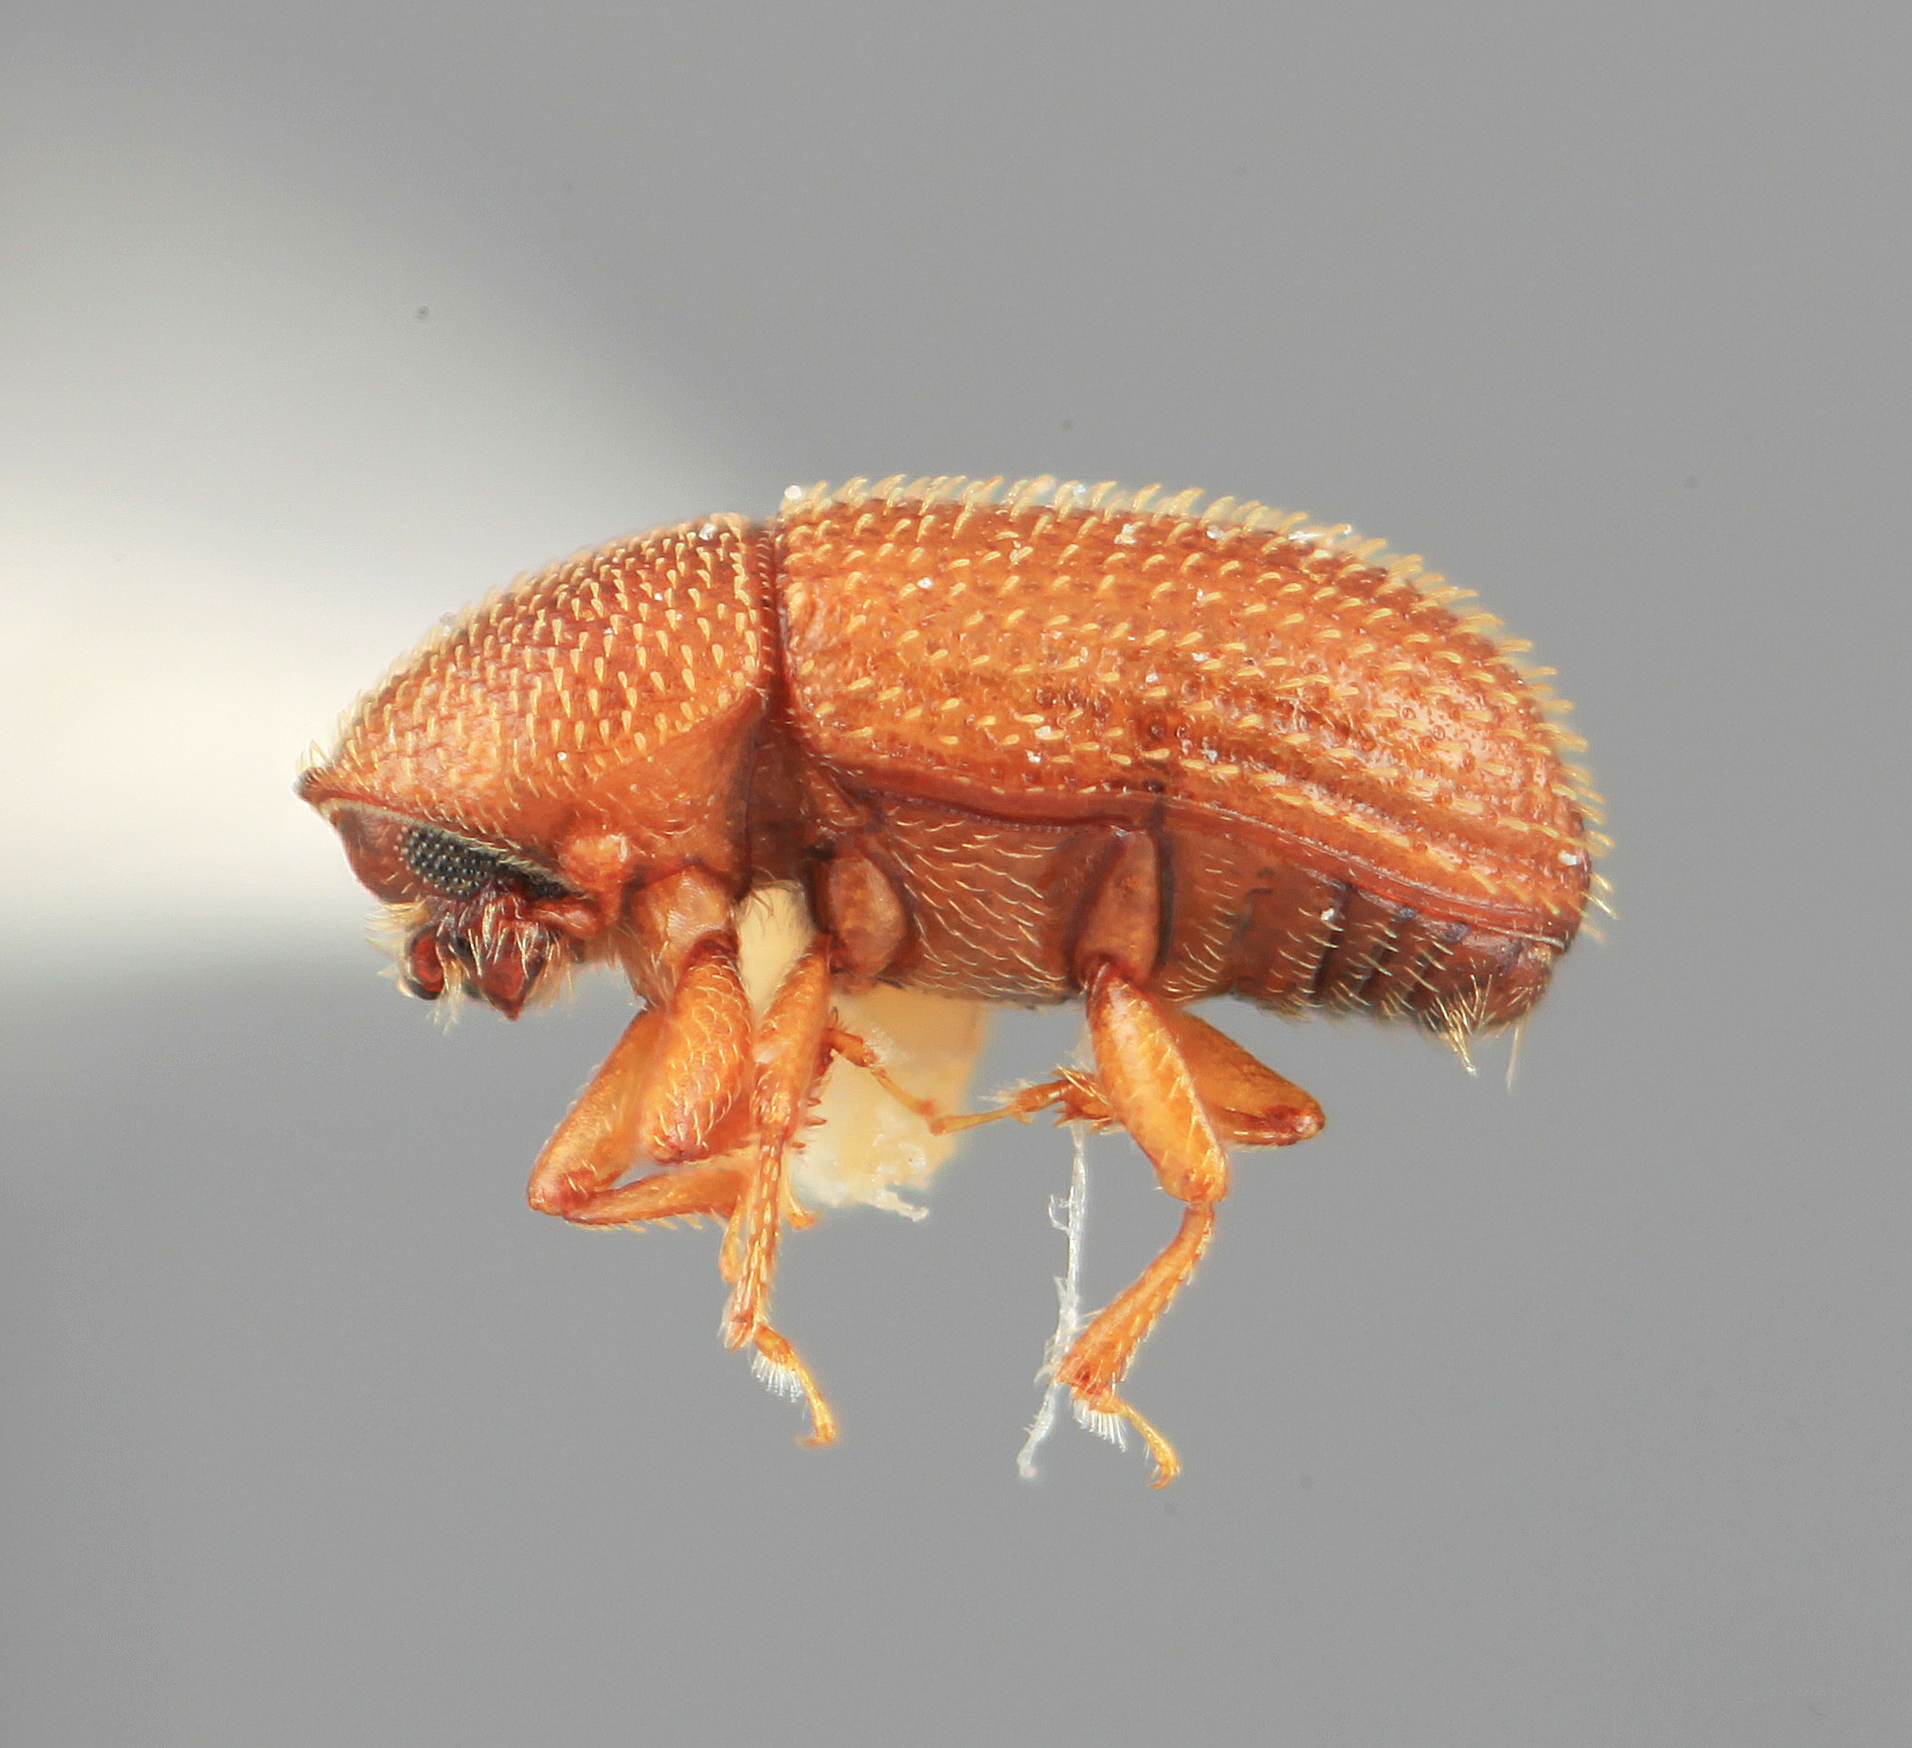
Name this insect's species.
Spermophthorus aberrans
